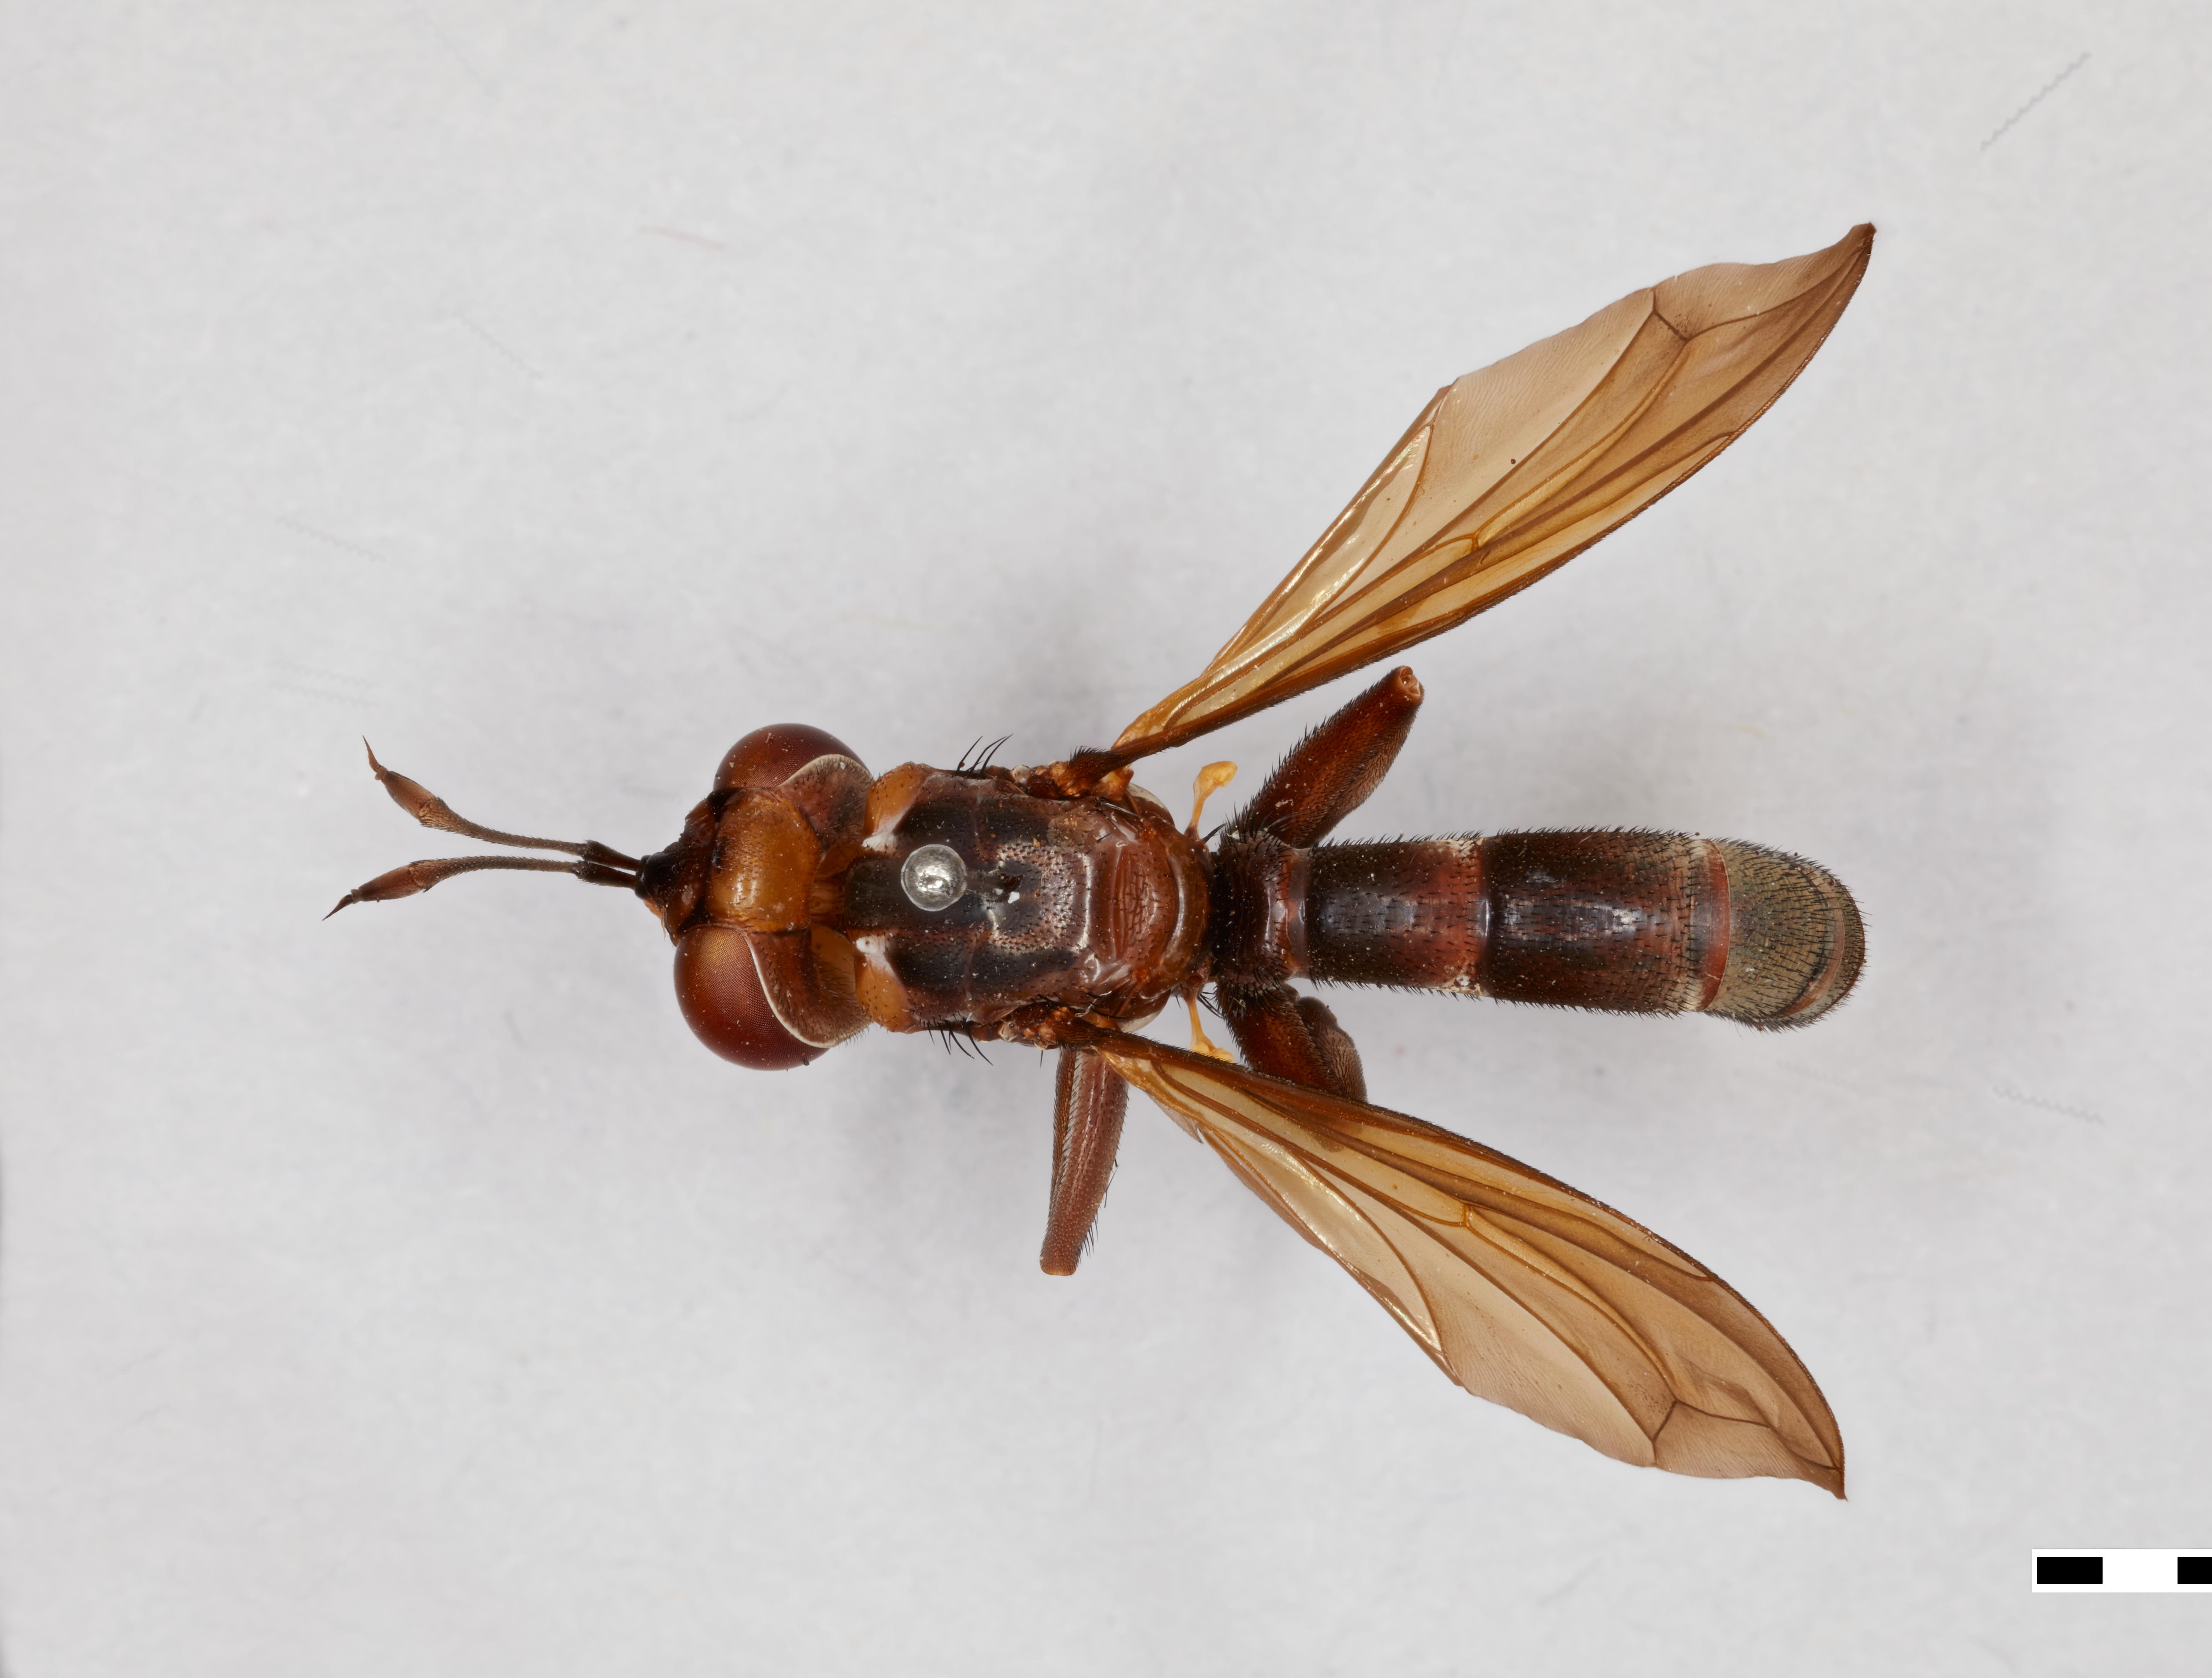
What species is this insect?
Conops nigripes
